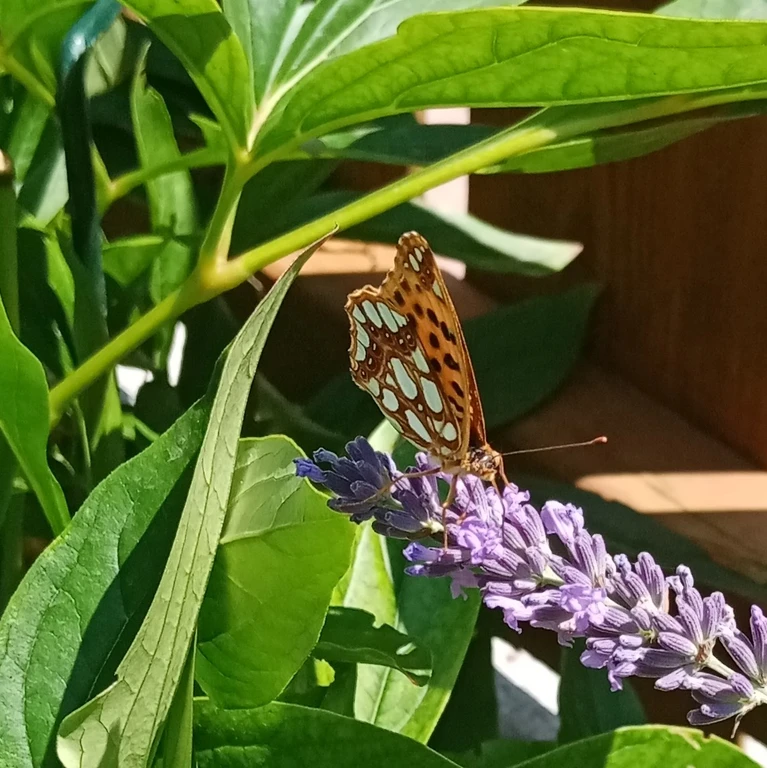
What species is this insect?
Issoria lathonia
